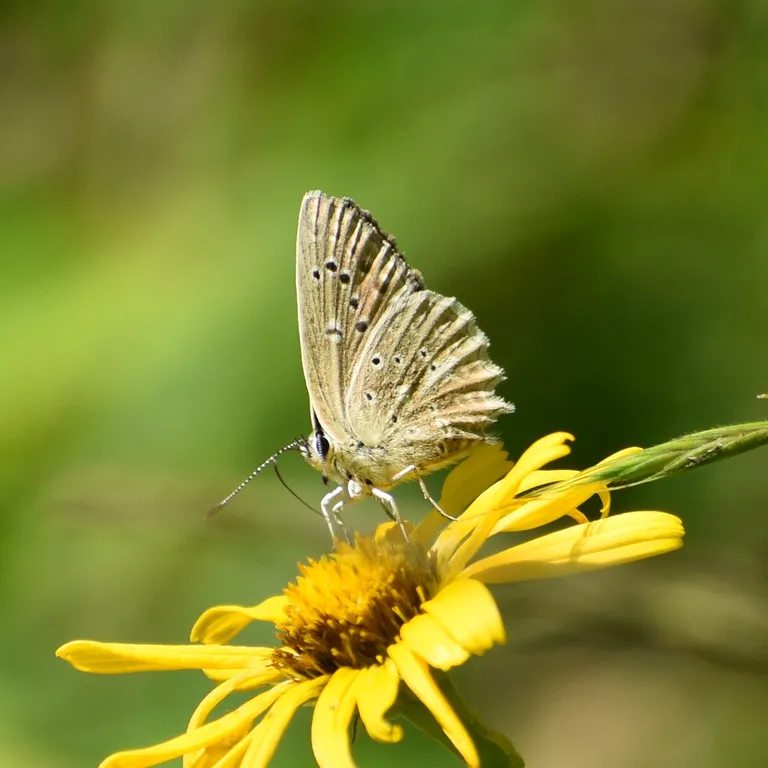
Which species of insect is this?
Polyommatus daphnis
